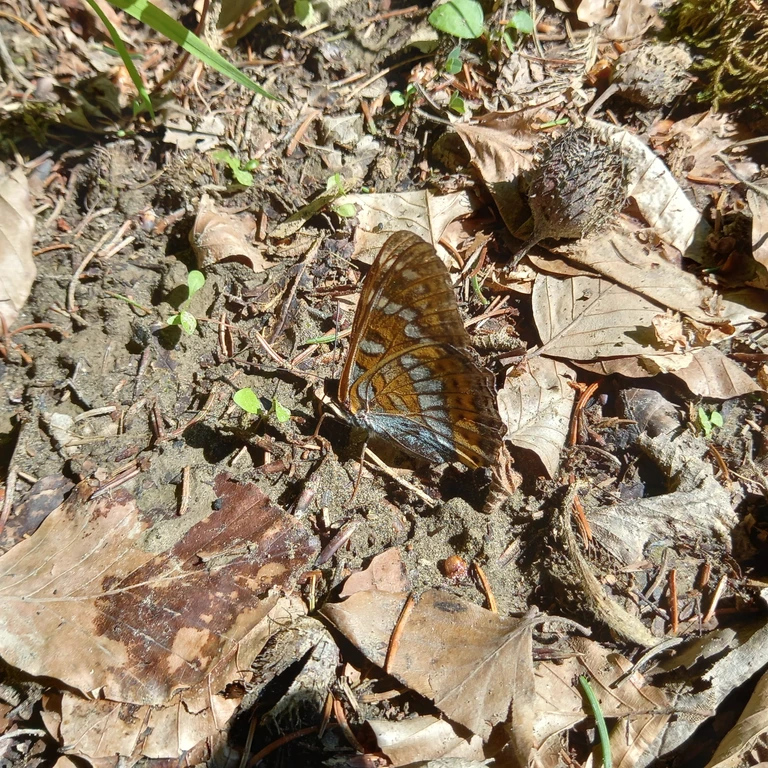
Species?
Limenitis populi
